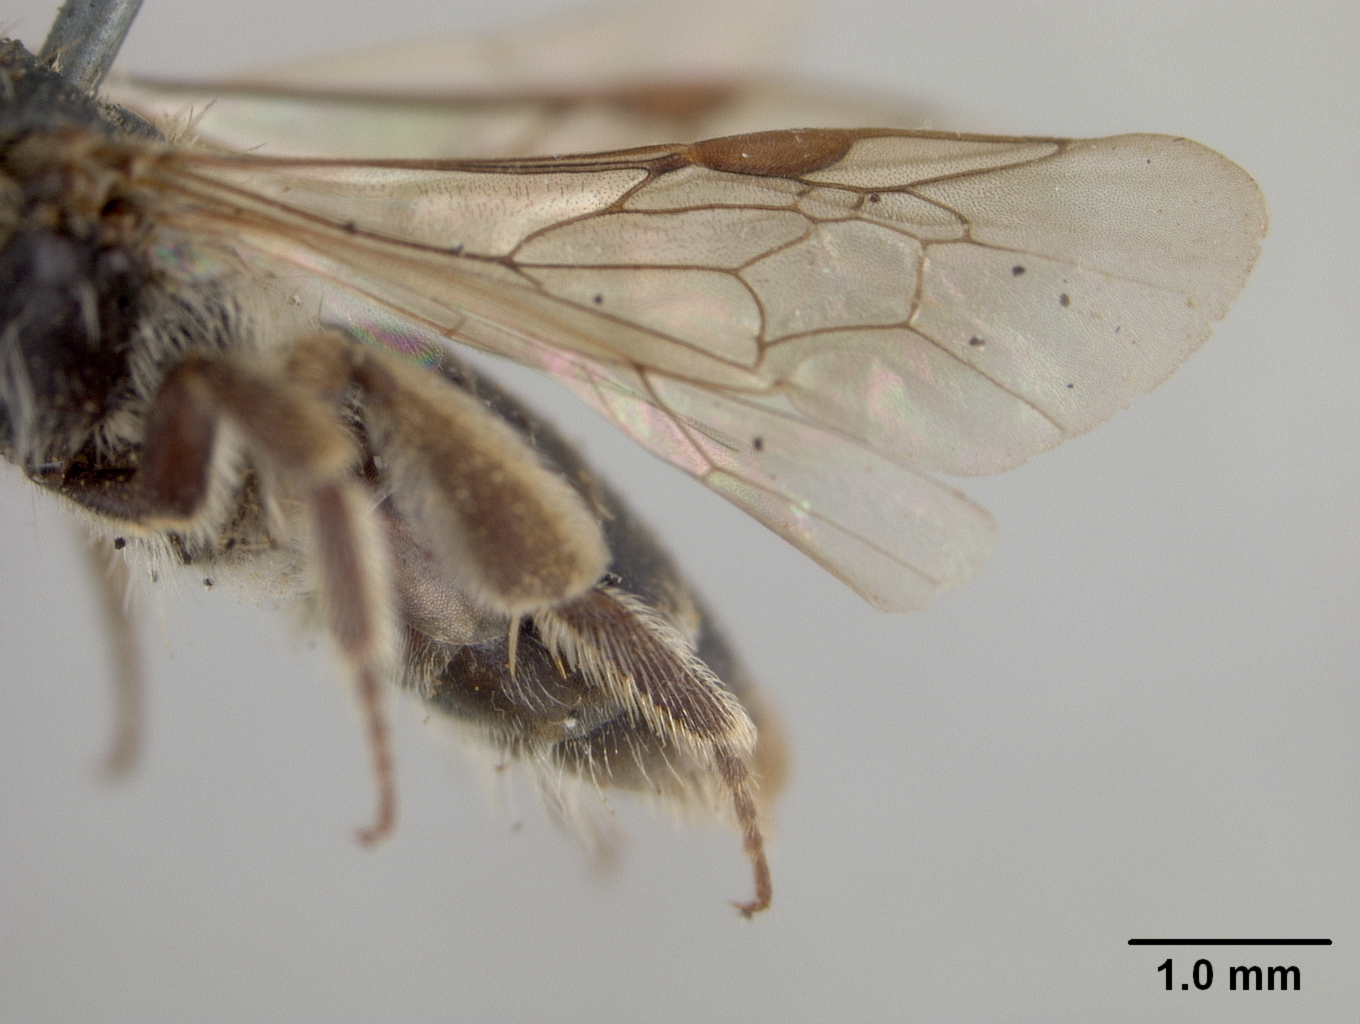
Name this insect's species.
Andrena opacella
